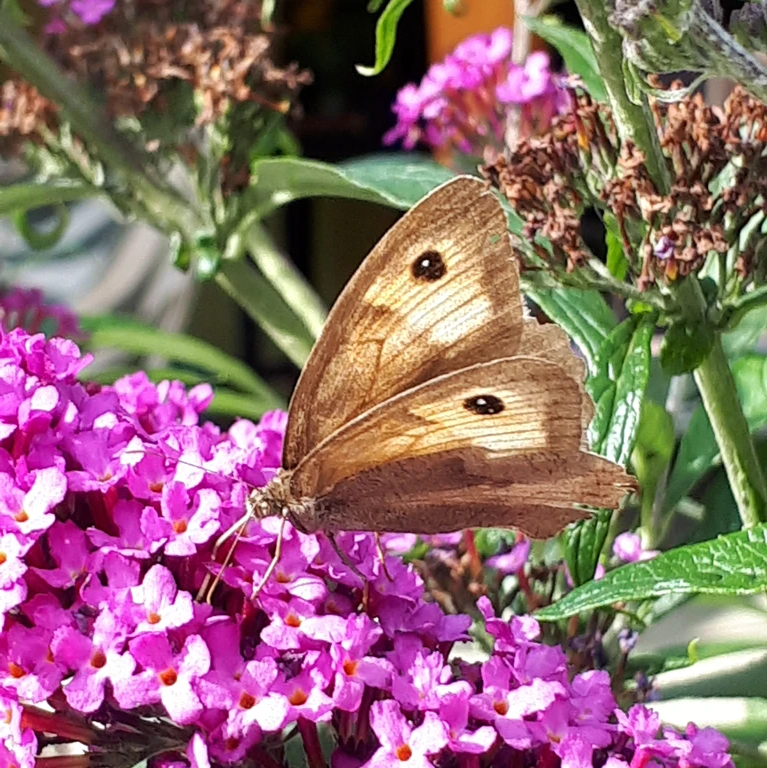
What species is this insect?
Maniola jurtina
